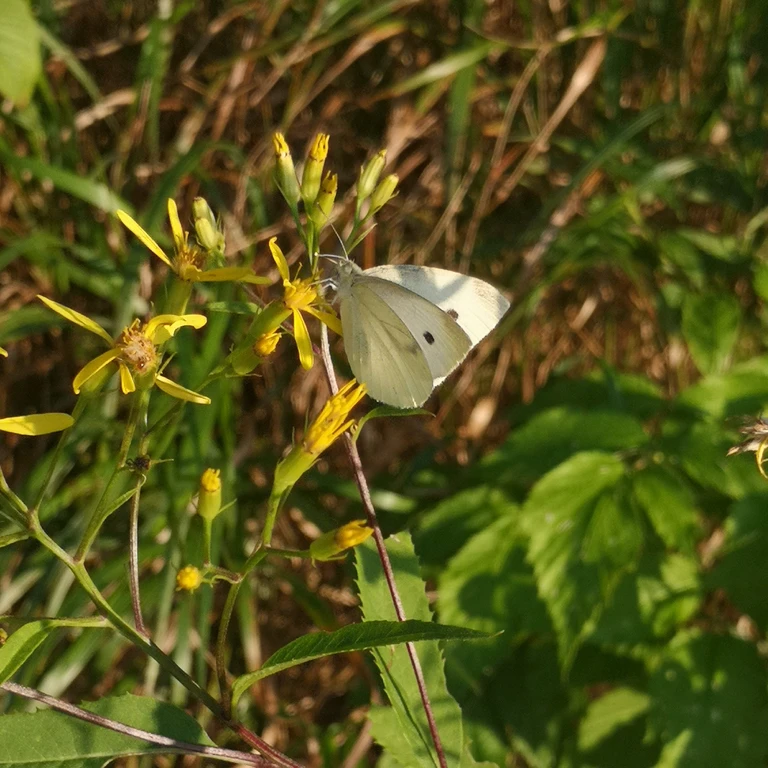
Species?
Pieris rapae
